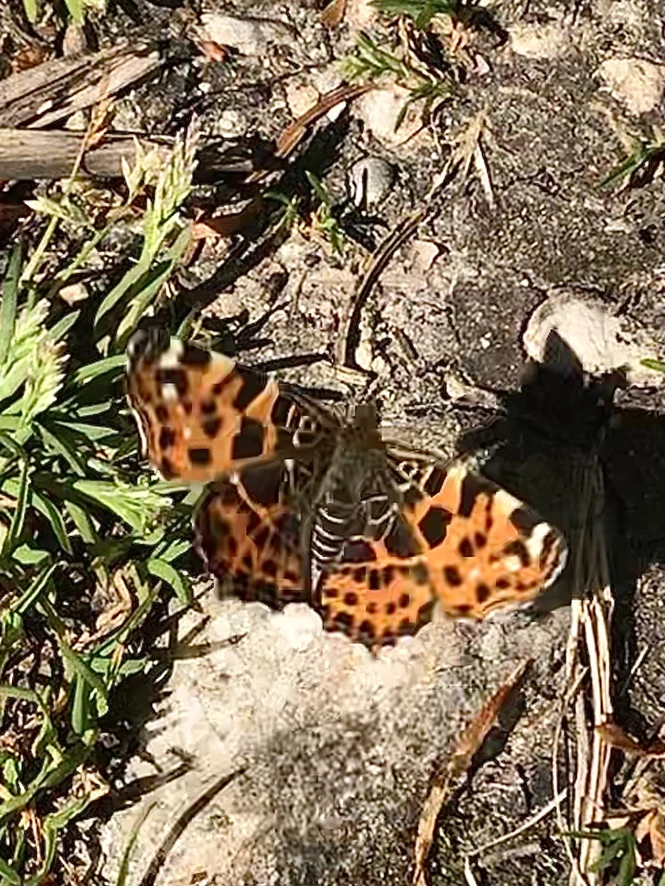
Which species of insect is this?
Araschnia levana
